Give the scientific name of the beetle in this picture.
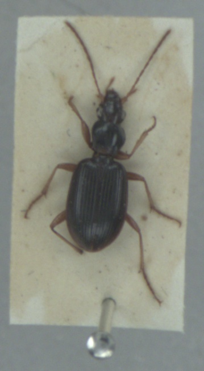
Paranchus albipes
